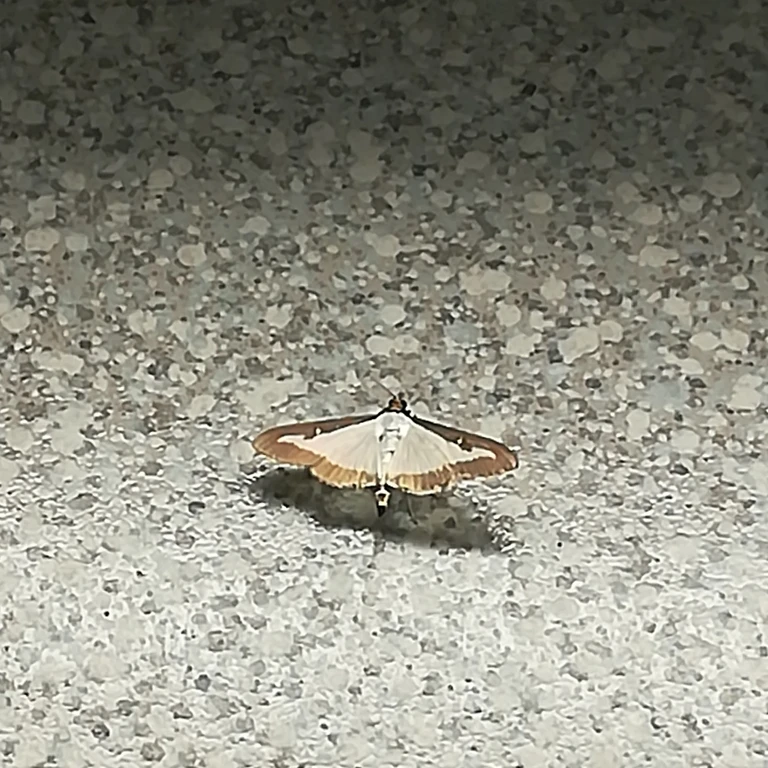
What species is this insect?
Cydalima perspectalis
